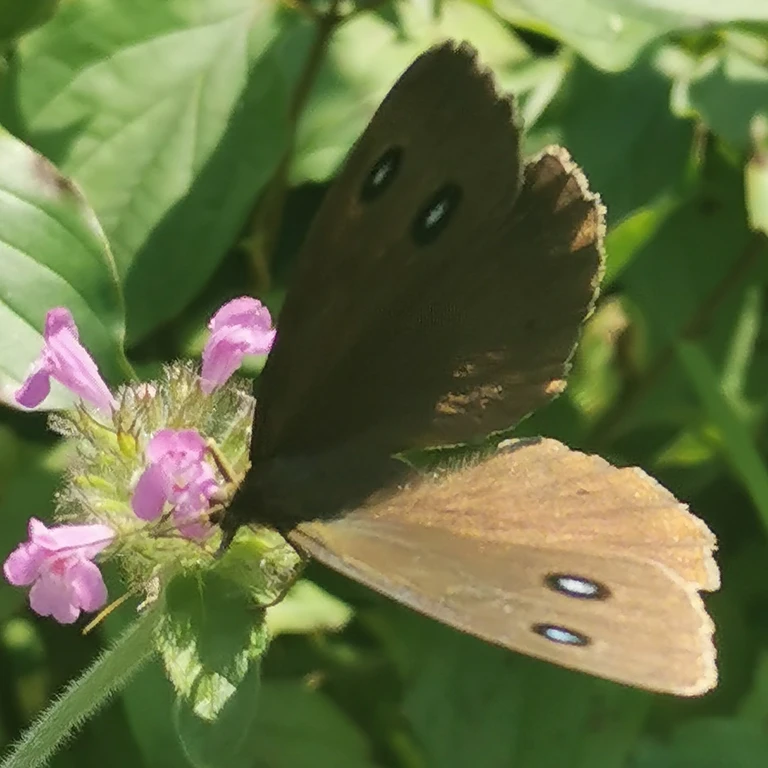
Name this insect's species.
Minois dryas
